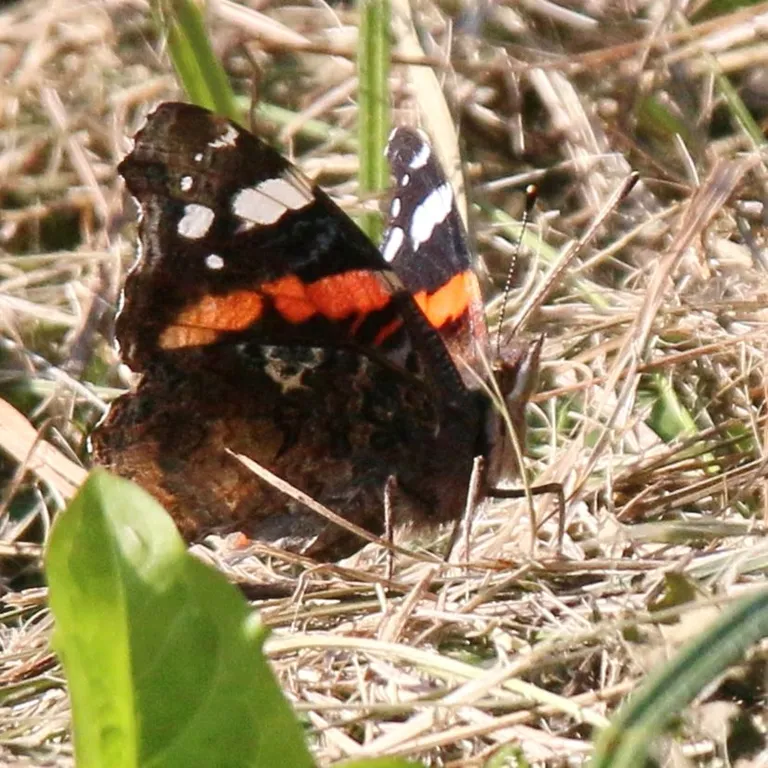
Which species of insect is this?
Vanessa atalanta
